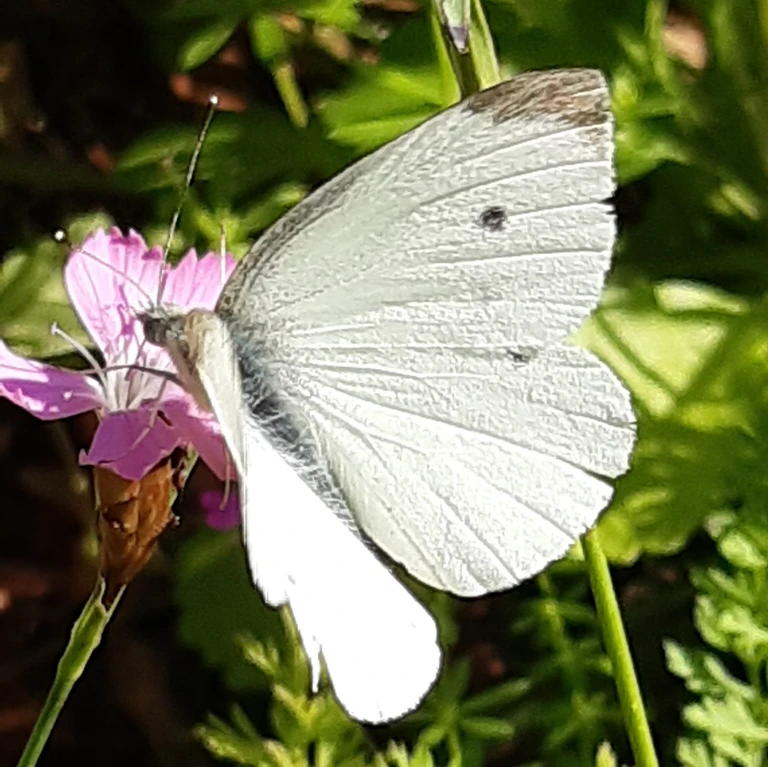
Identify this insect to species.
Pieris rapae
